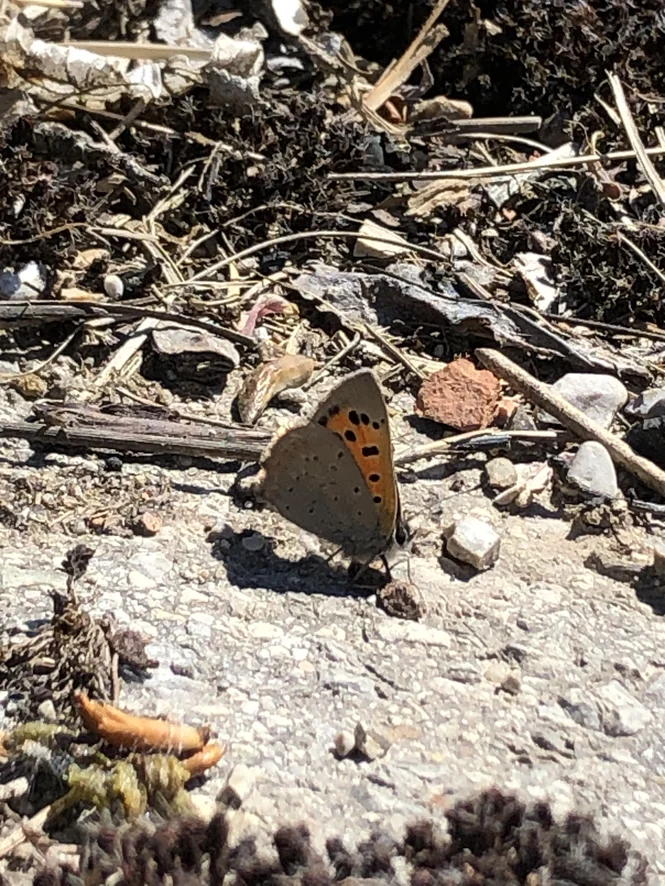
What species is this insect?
Lycaena phlaeas
